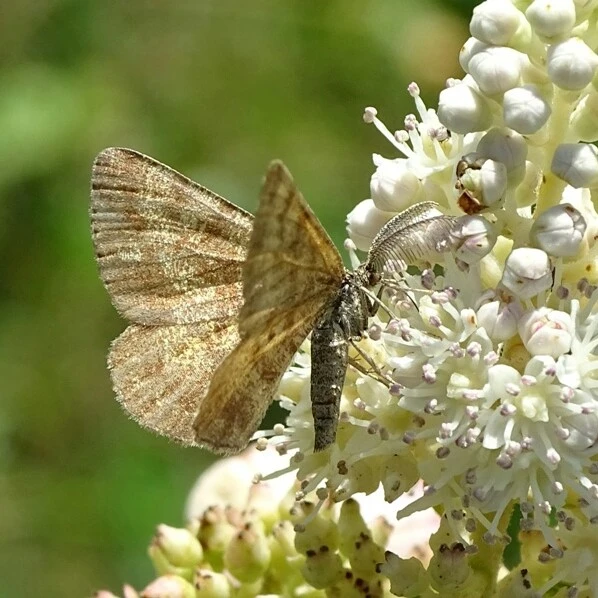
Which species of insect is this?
Ematurga atomaria
